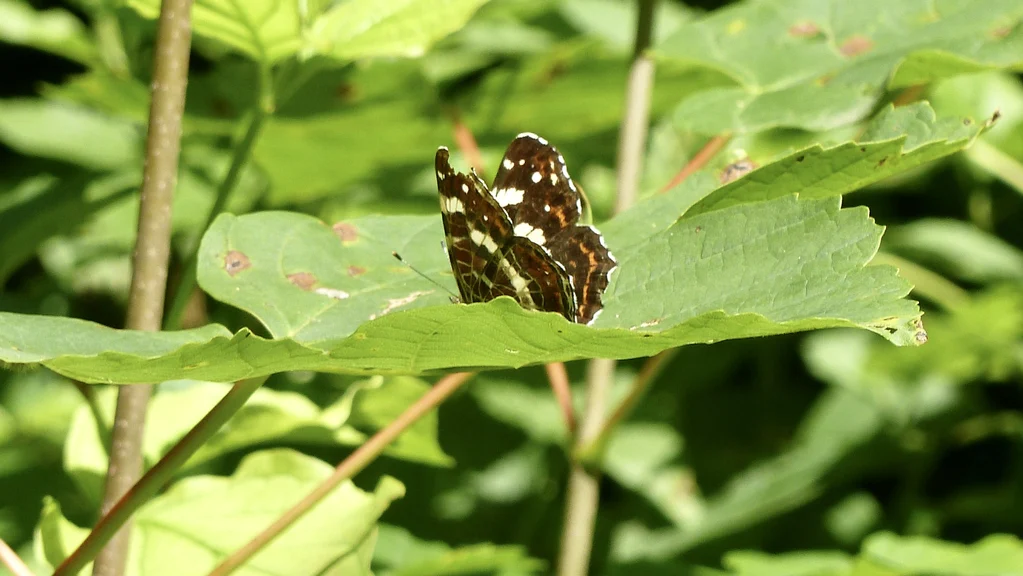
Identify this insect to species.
Araschnia levana
